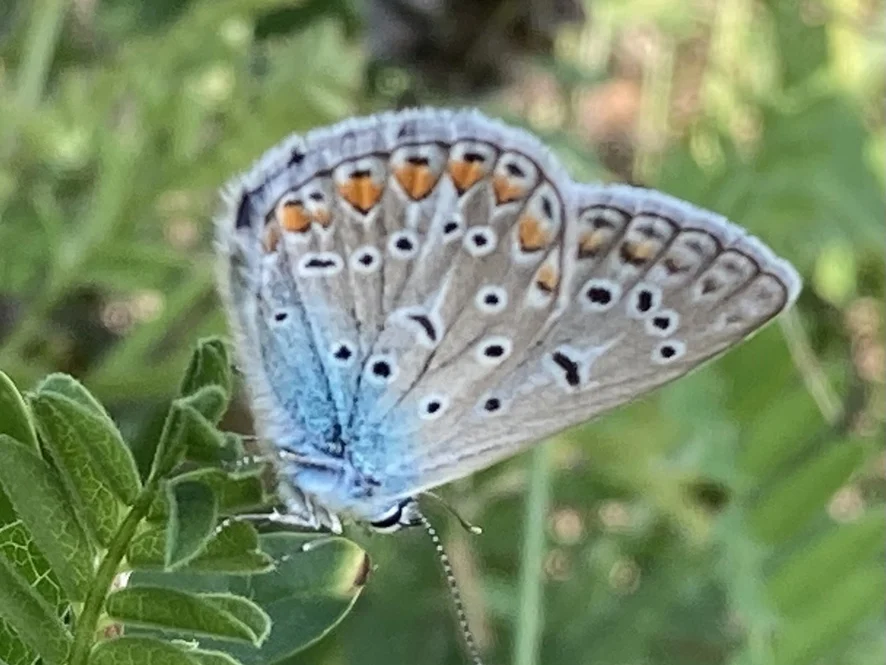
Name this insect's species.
Polyommatus icarus
